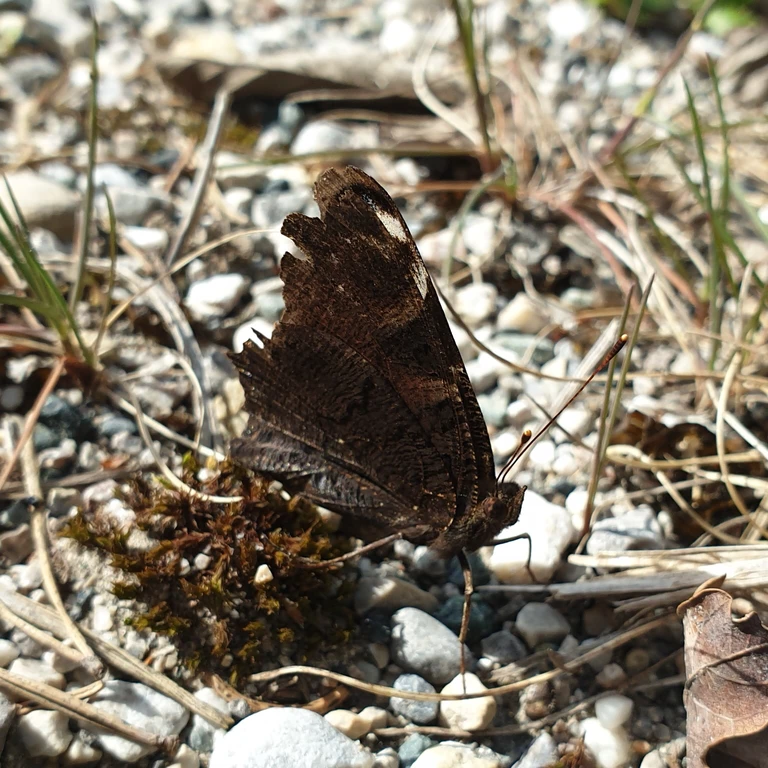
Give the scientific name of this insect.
Aglais io
